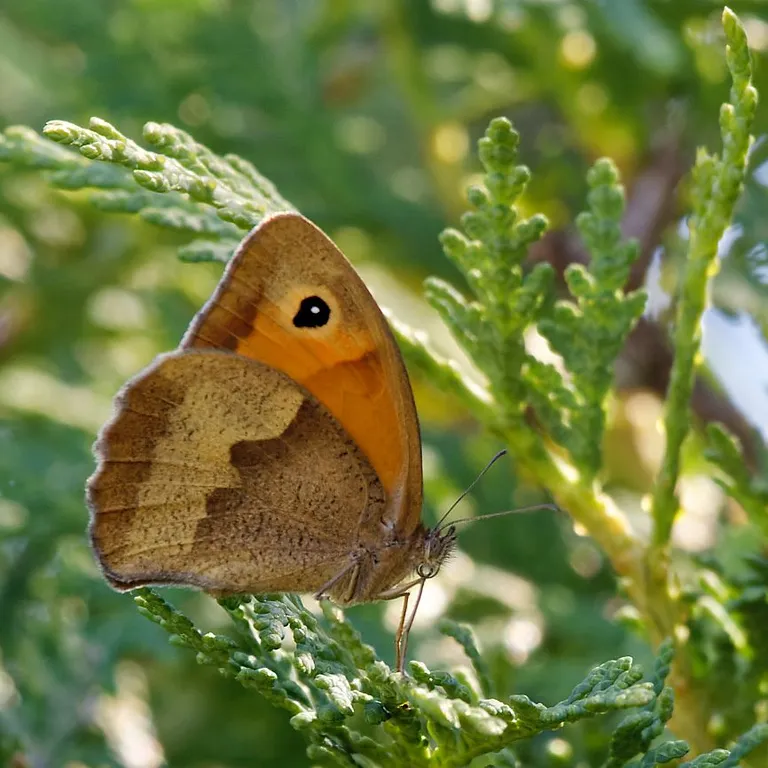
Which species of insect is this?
Maniola jurtina
